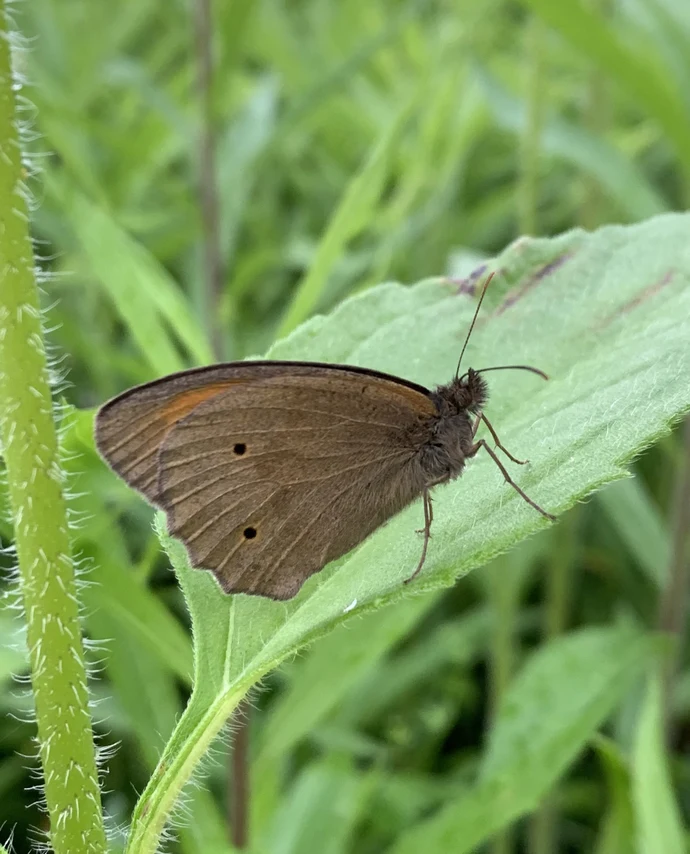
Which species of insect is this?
Maniola jurtina
